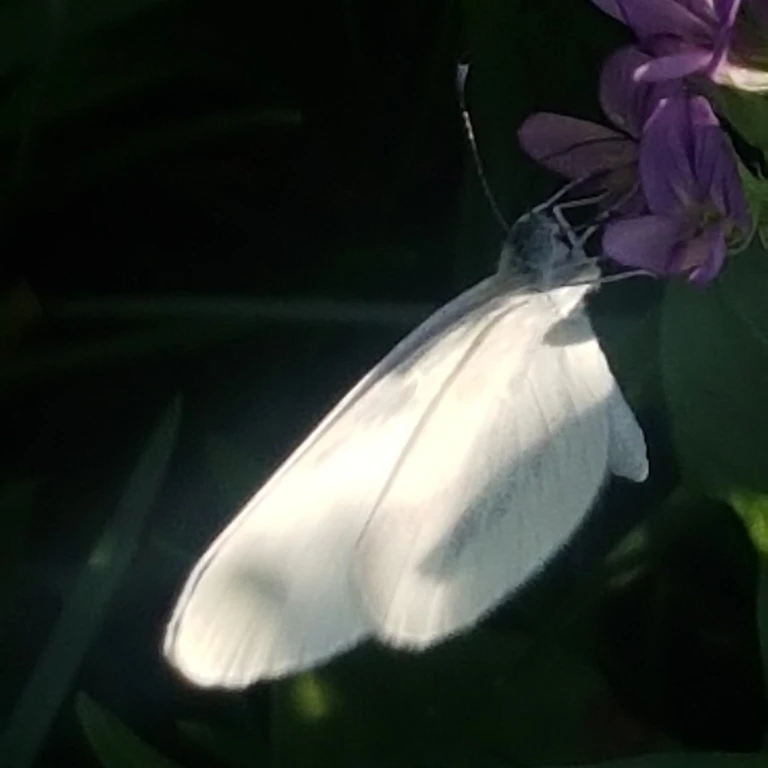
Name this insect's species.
Leptidea sinapis/juvernica
